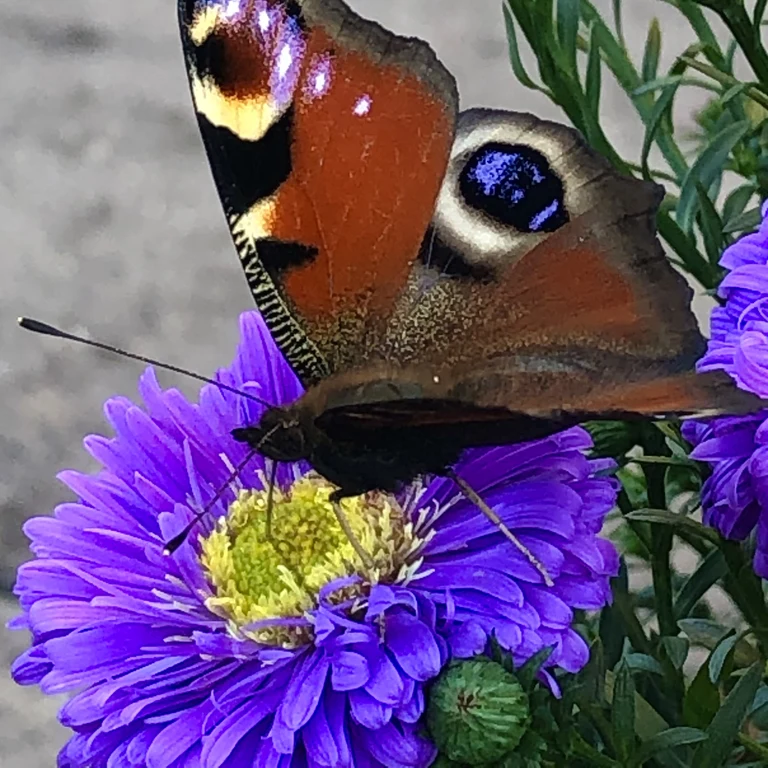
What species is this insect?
Aglais io
